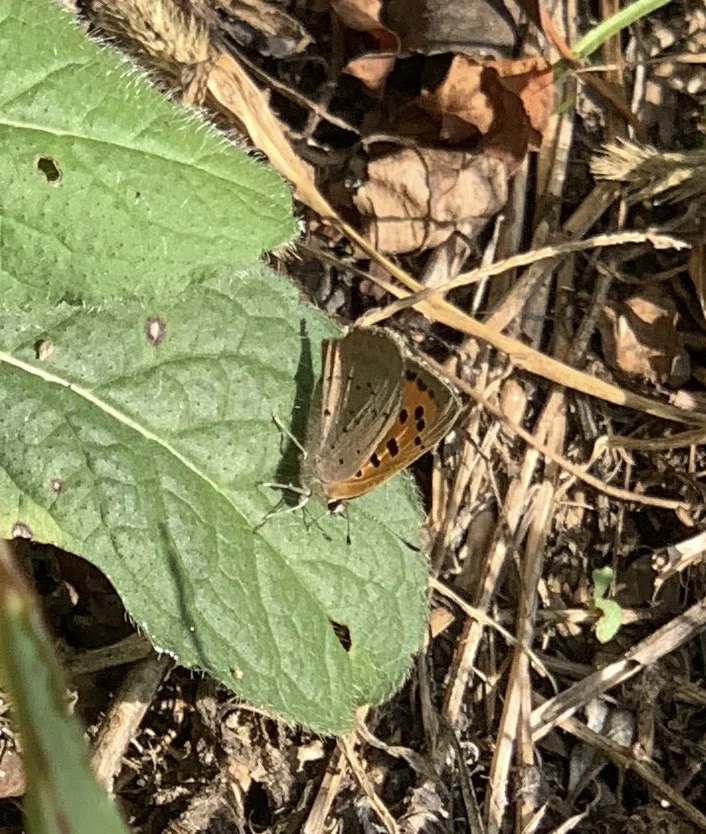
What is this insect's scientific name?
Lycaena phlaeas
